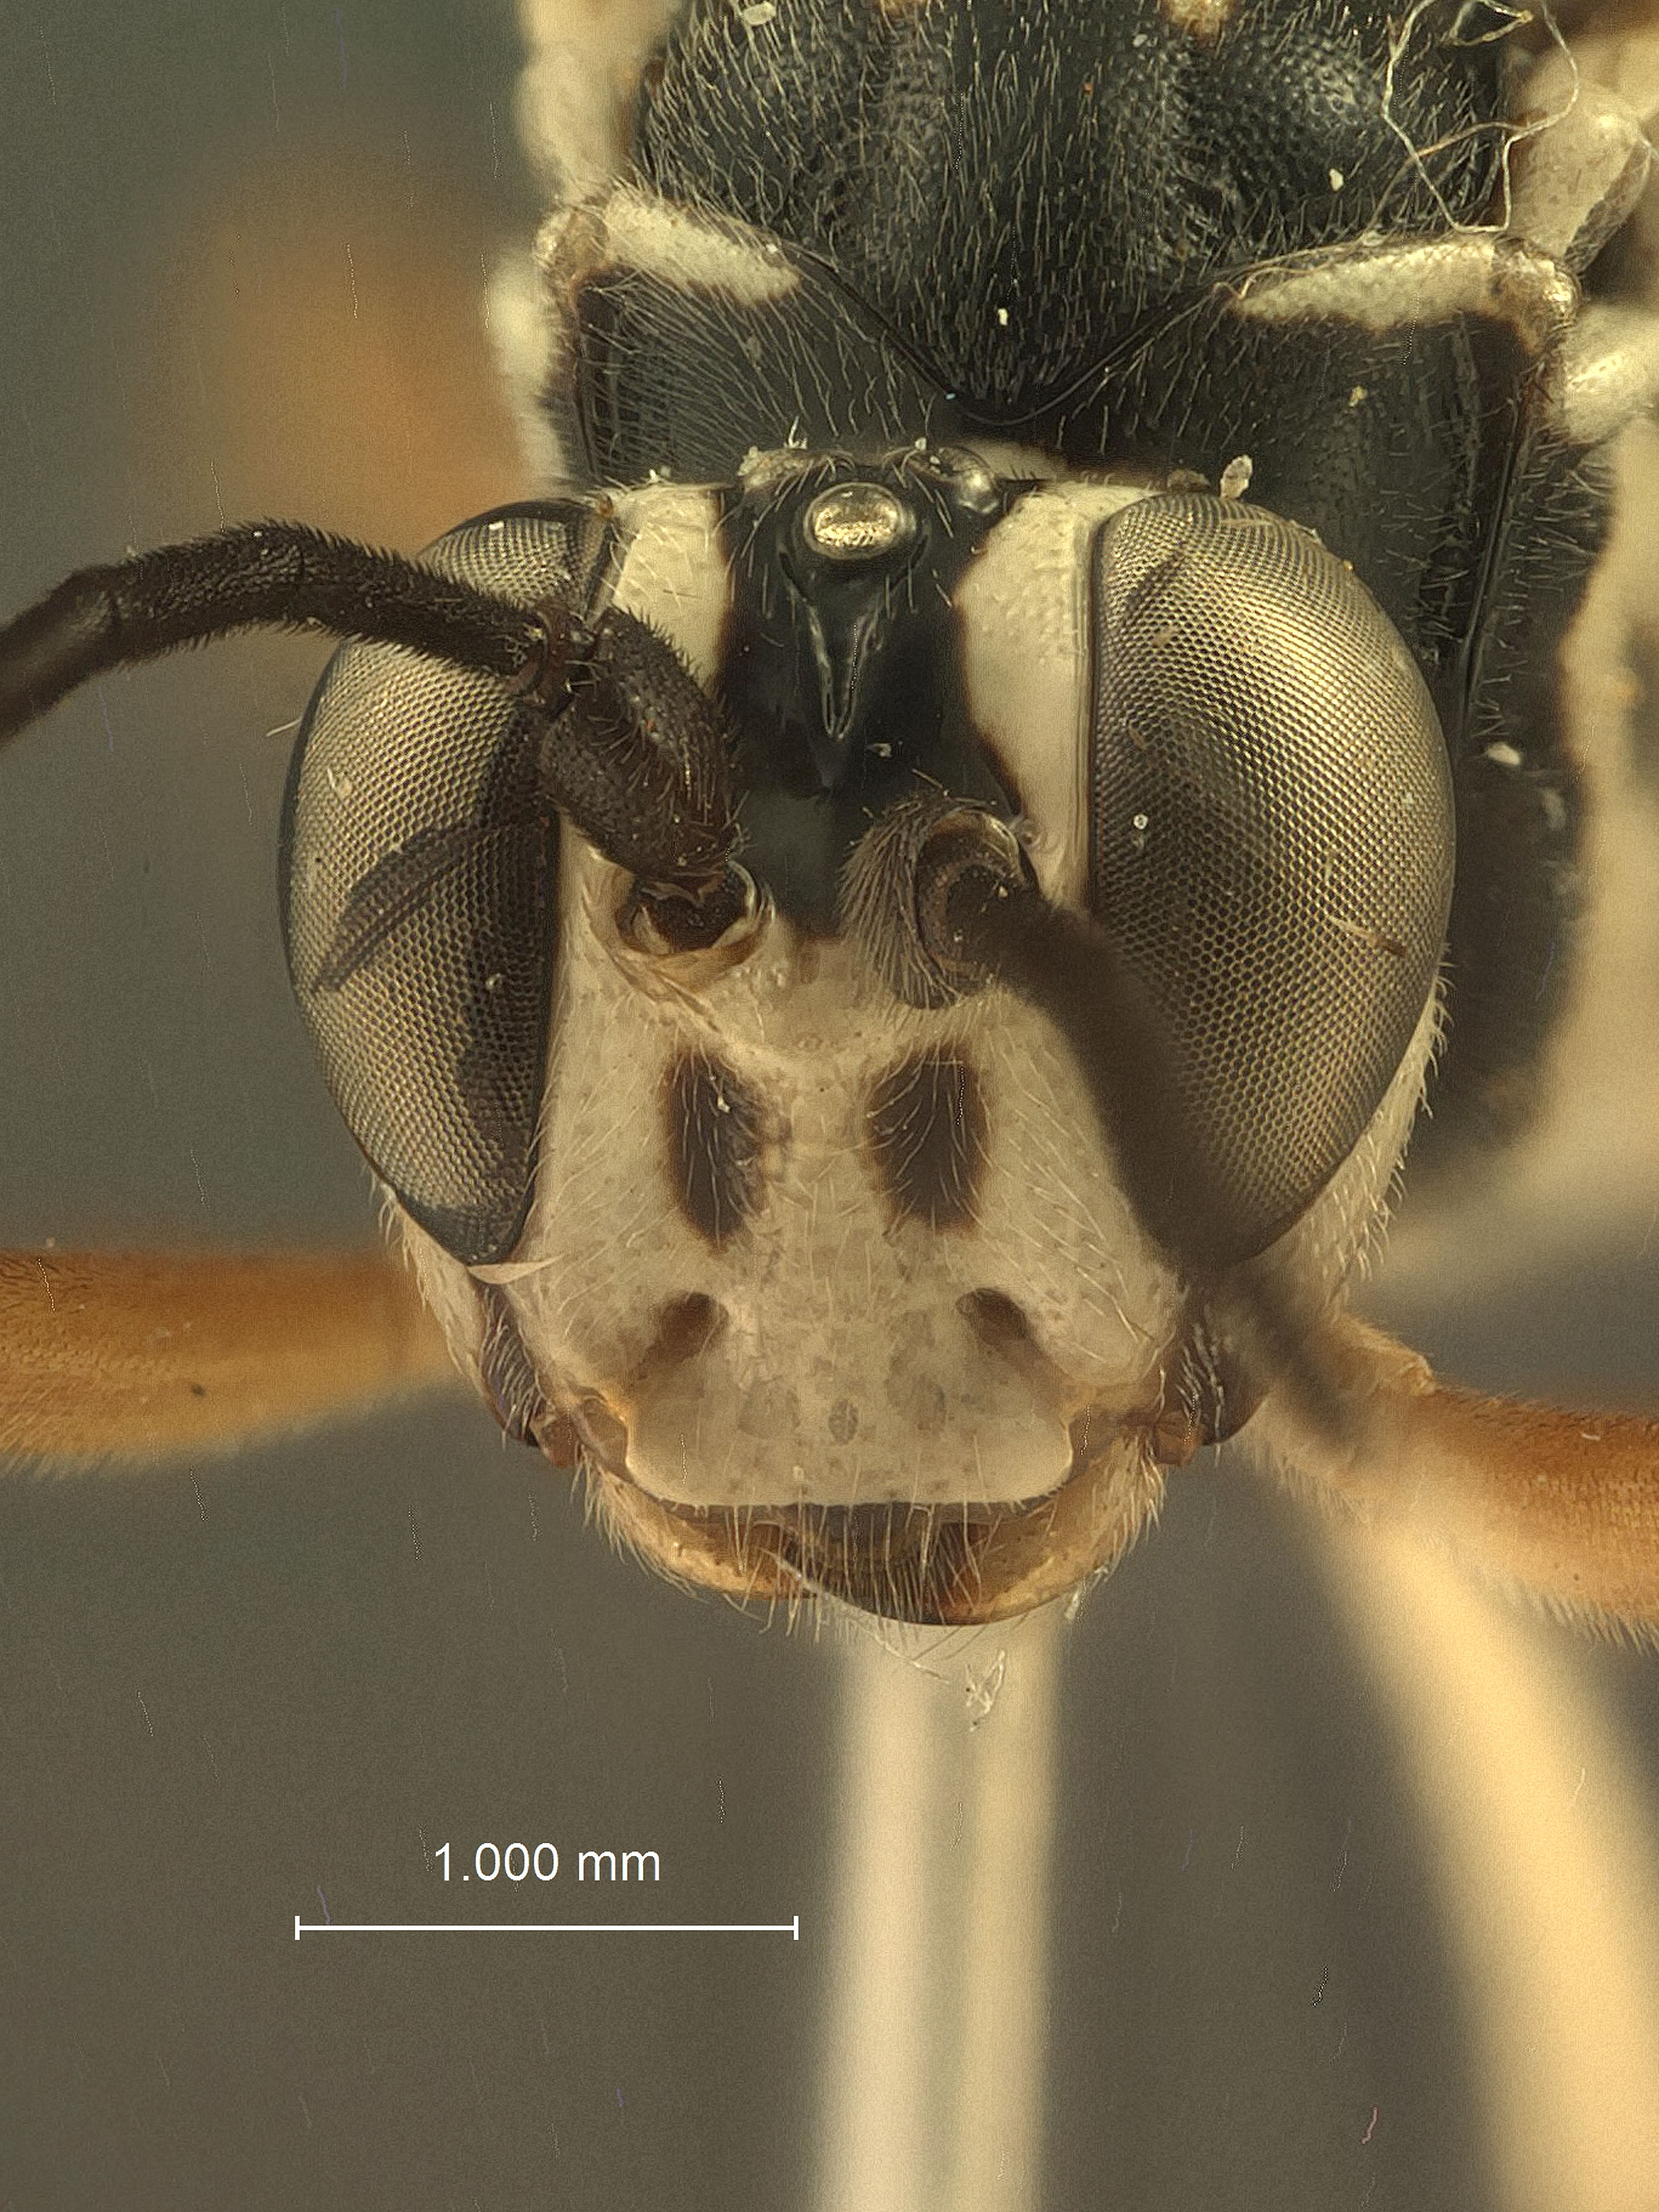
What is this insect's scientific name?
Ichneumon concinnus
